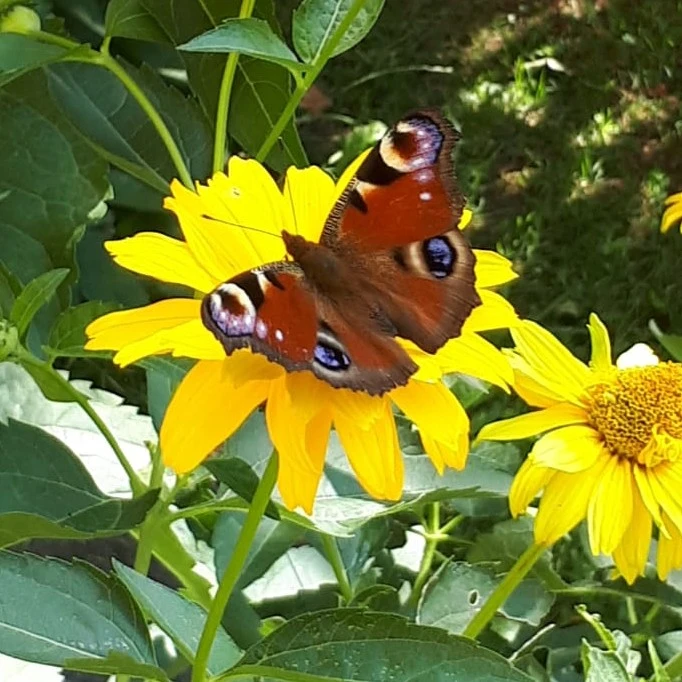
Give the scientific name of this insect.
Aglais io
